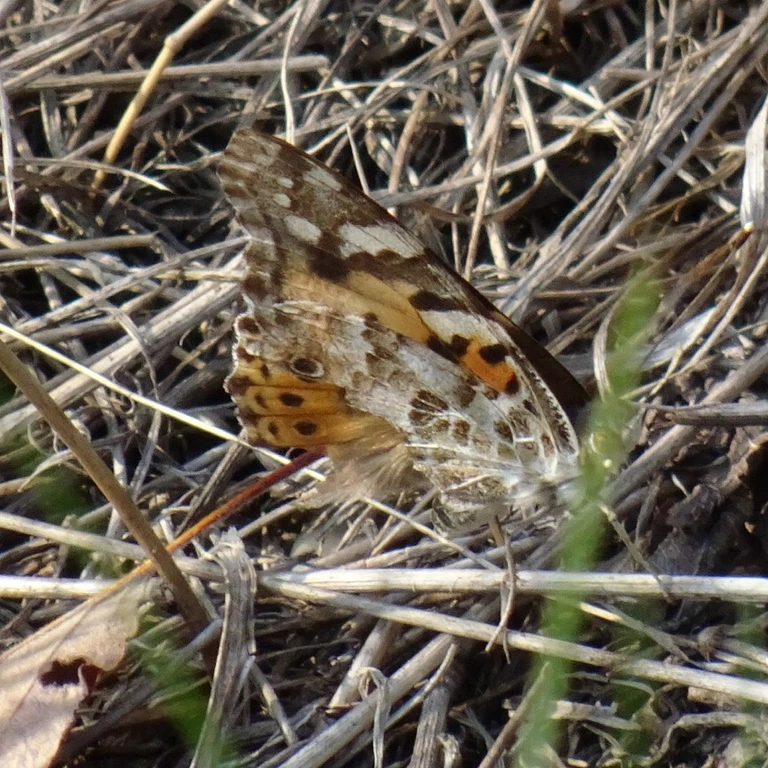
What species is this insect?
Vanessa cardui
